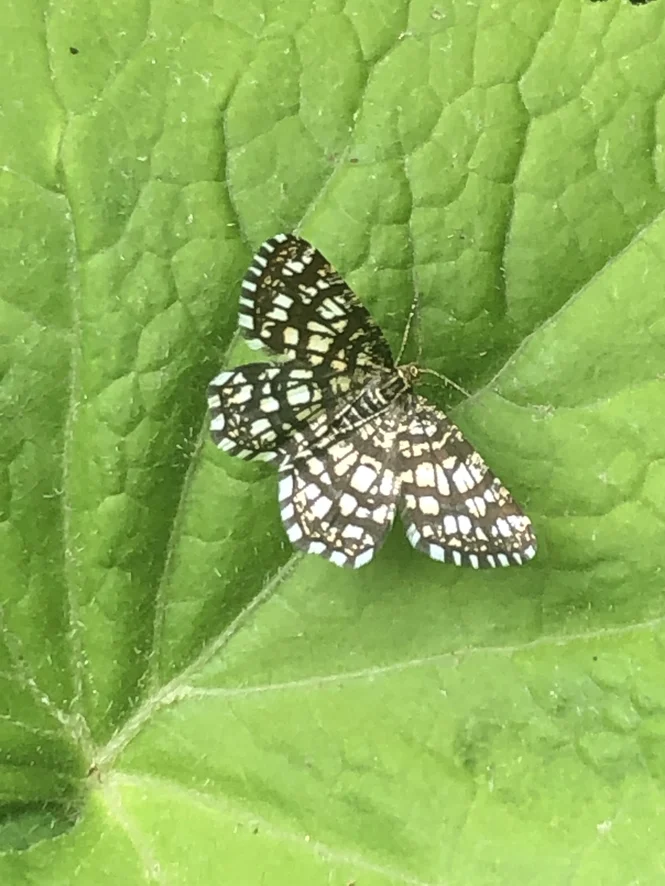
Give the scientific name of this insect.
Chiasmia clathrata
